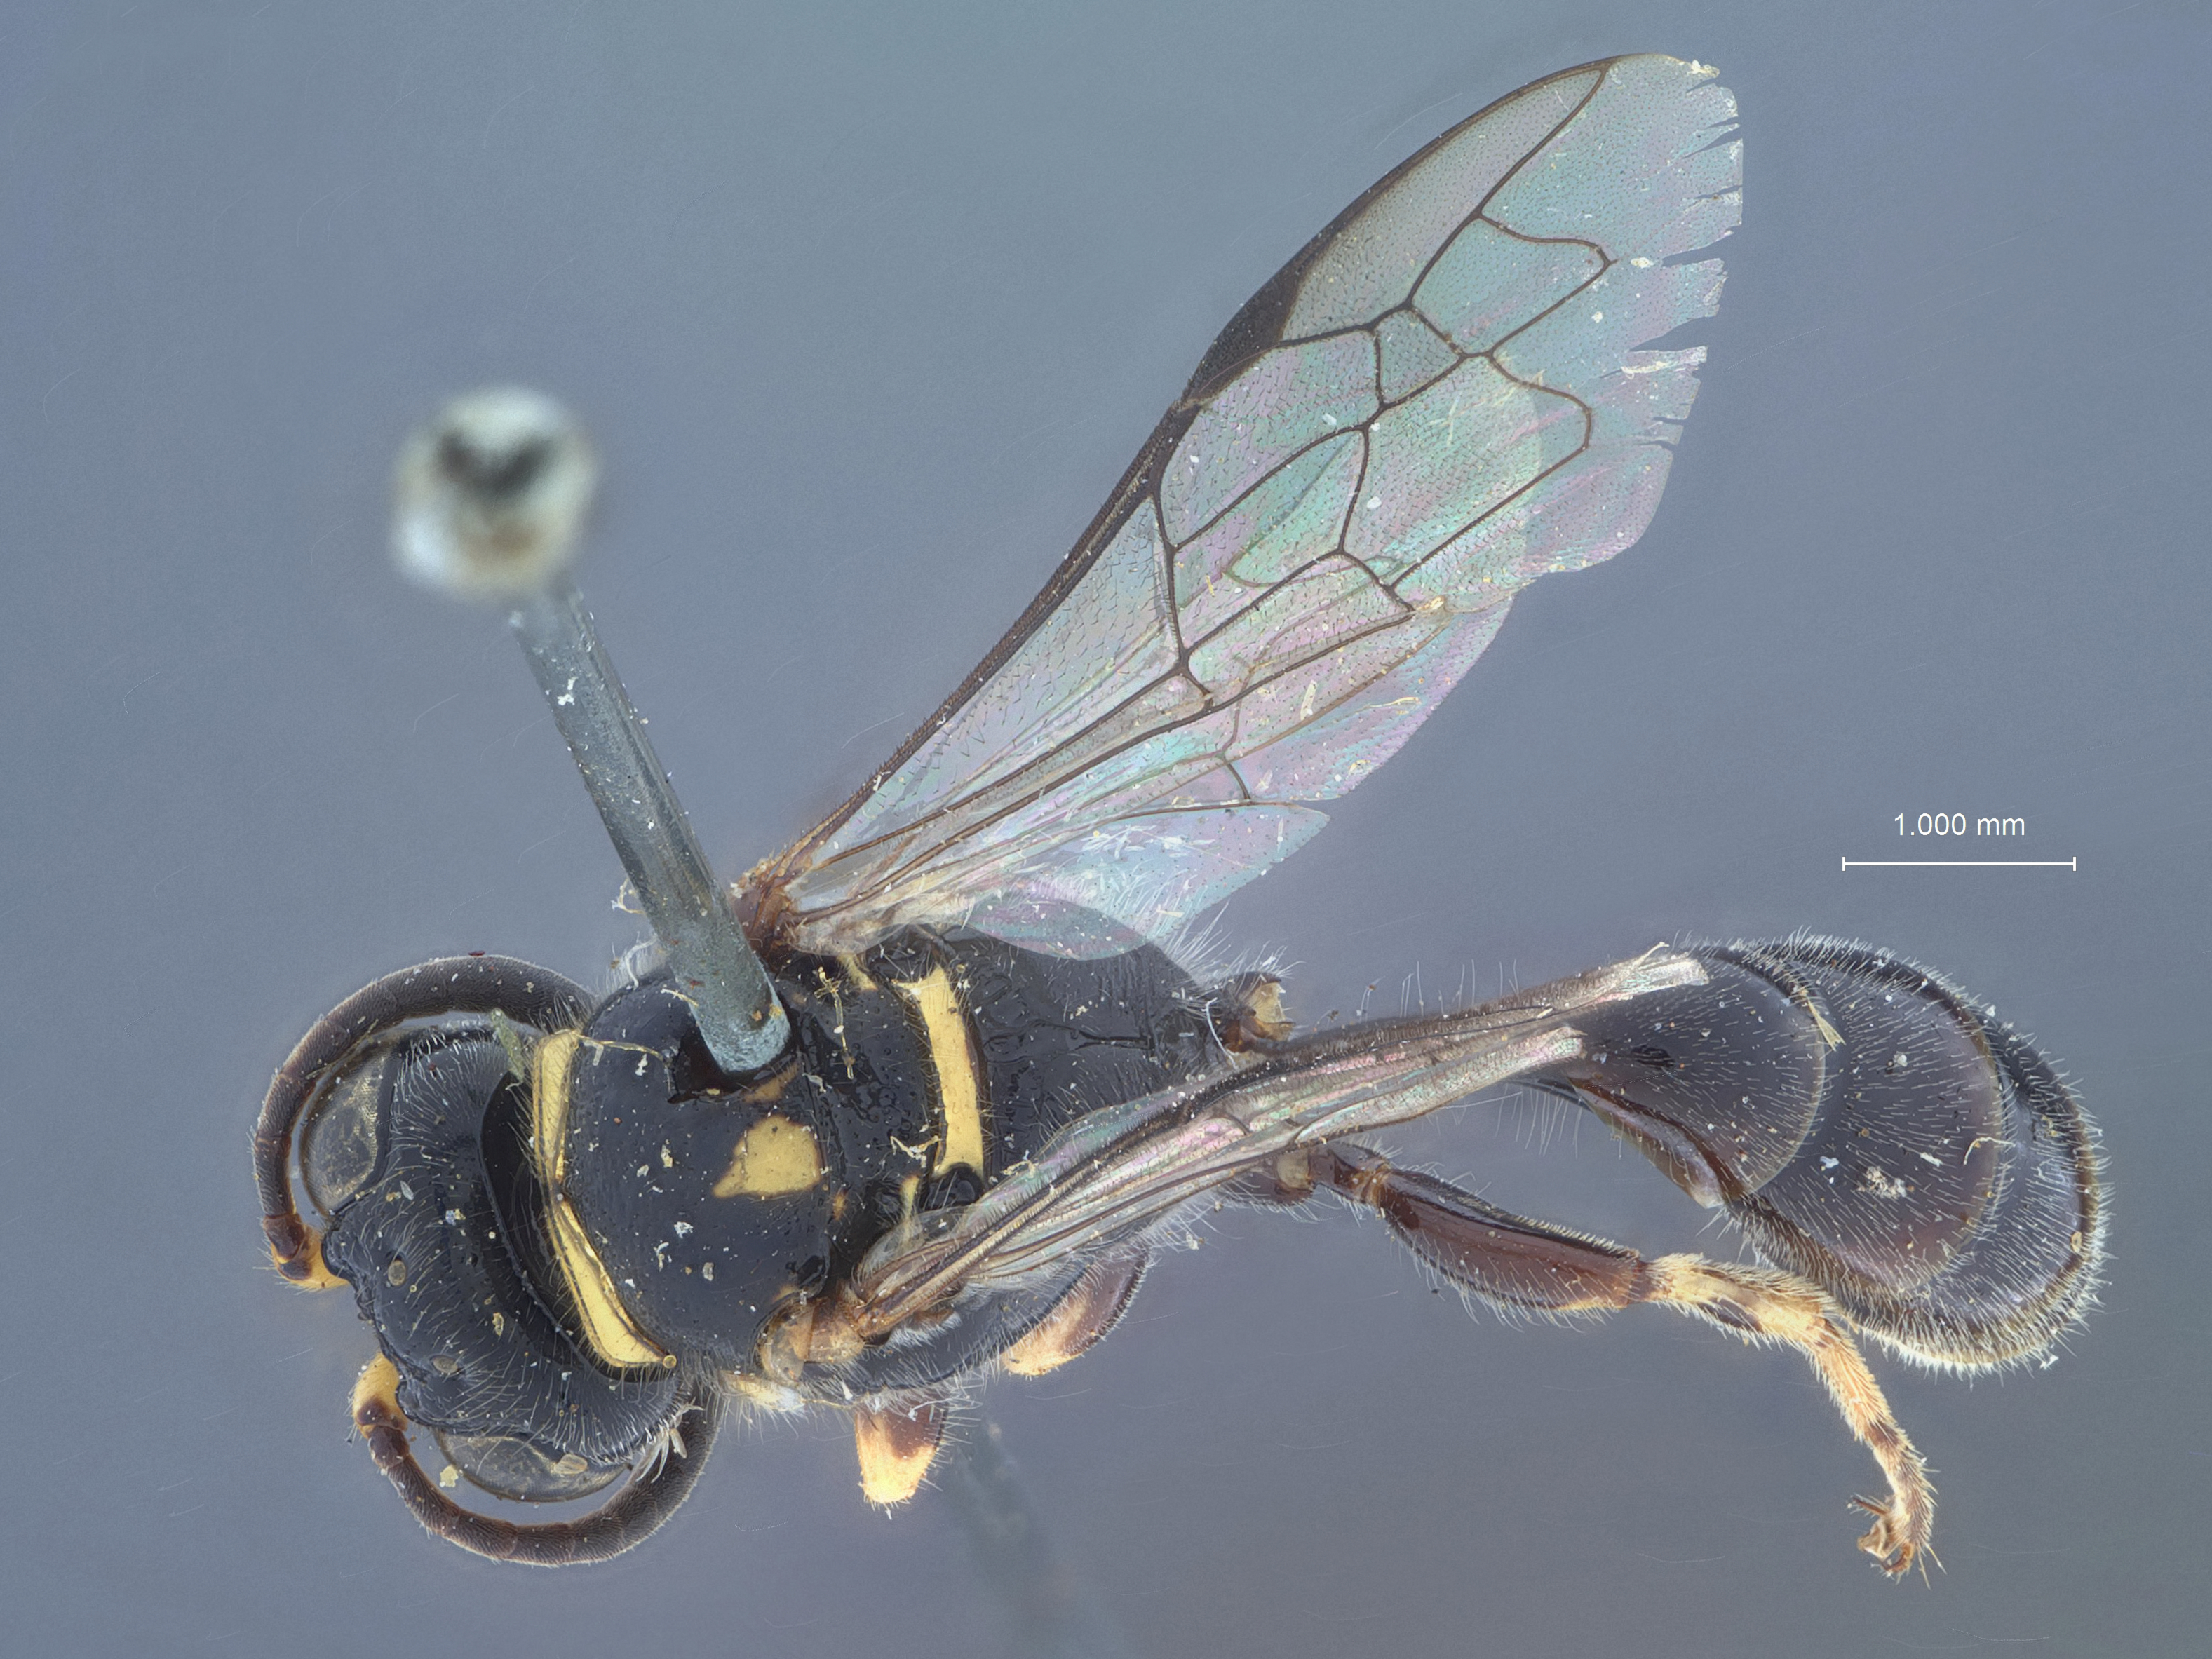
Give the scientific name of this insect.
Diodontus tuberculifrons
